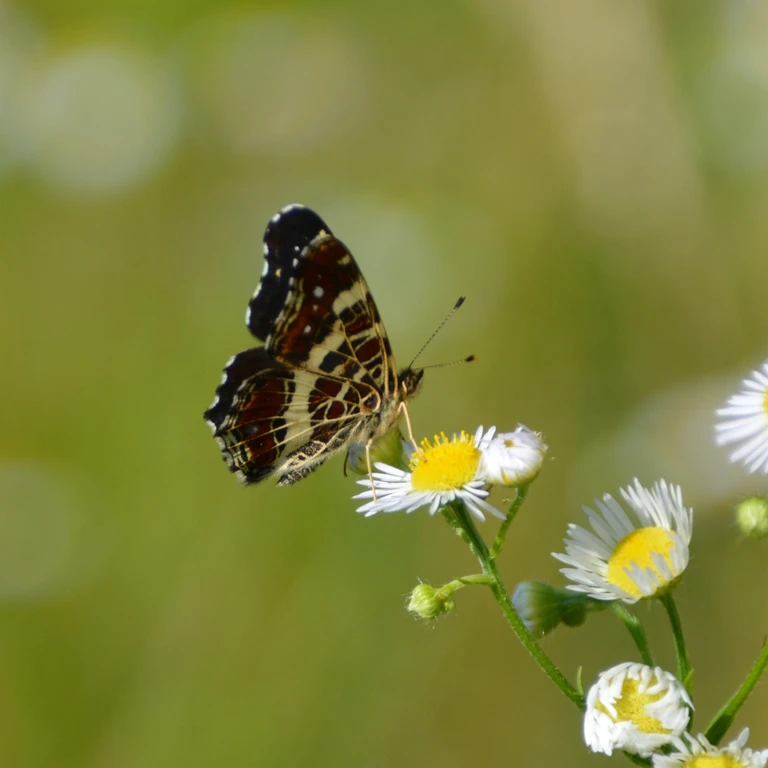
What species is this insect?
Araschnia levana
